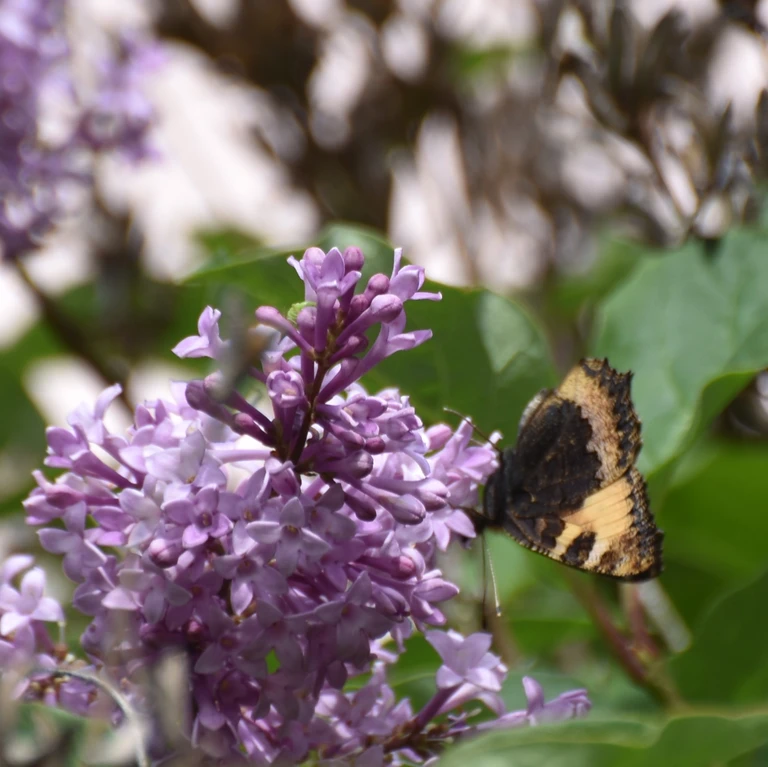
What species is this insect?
Aglais urticae
